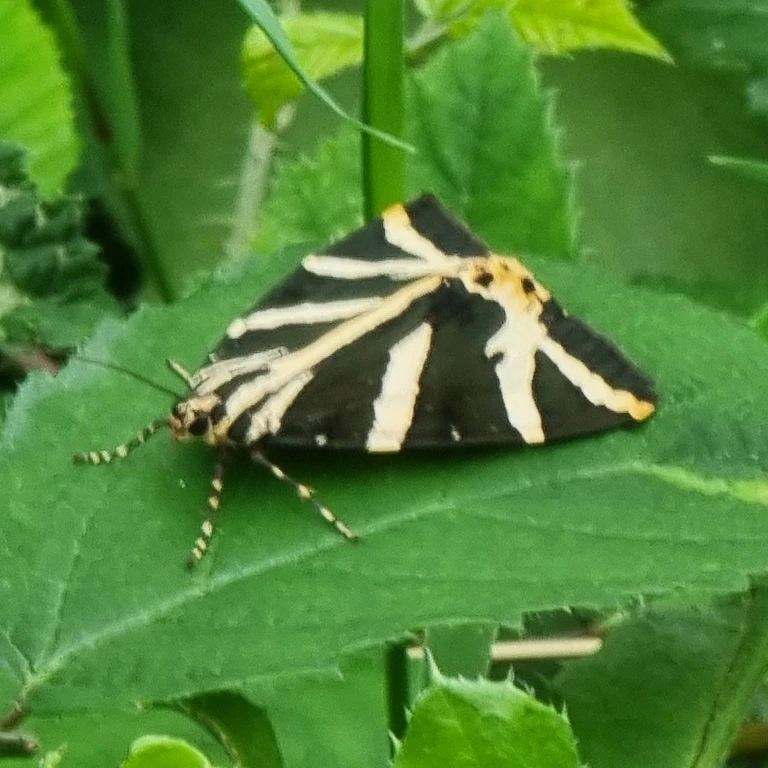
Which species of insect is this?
Euplagia quadripunctaria
